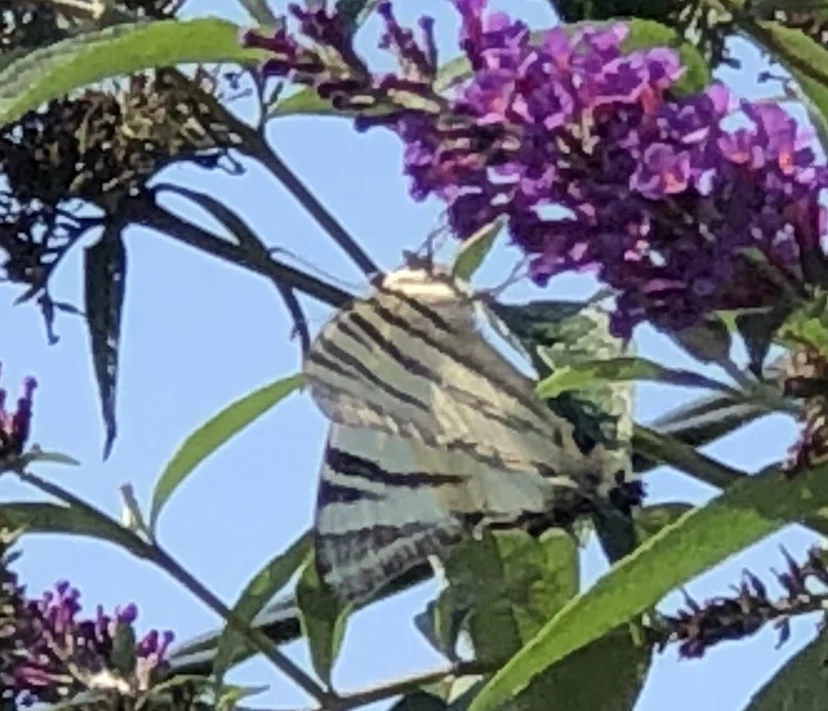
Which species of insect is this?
Iphiclides podalirius
